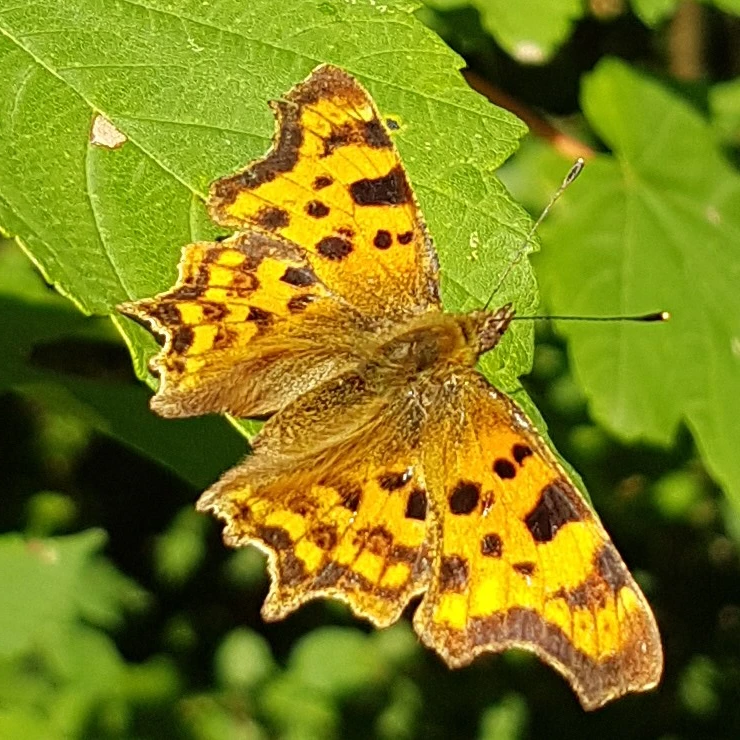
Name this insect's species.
Polygonia c-album
